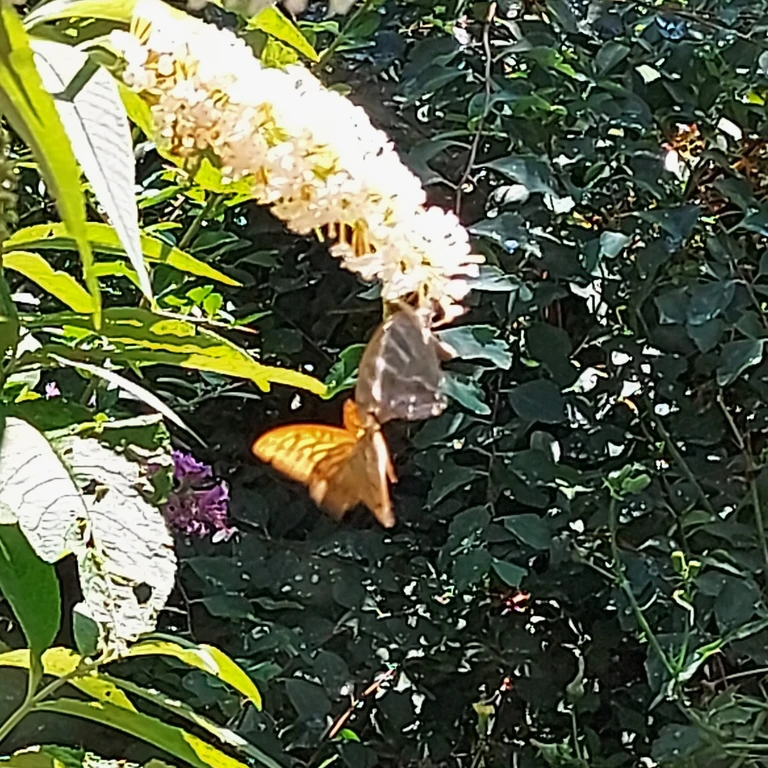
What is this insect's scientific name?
Argynnis paphia
